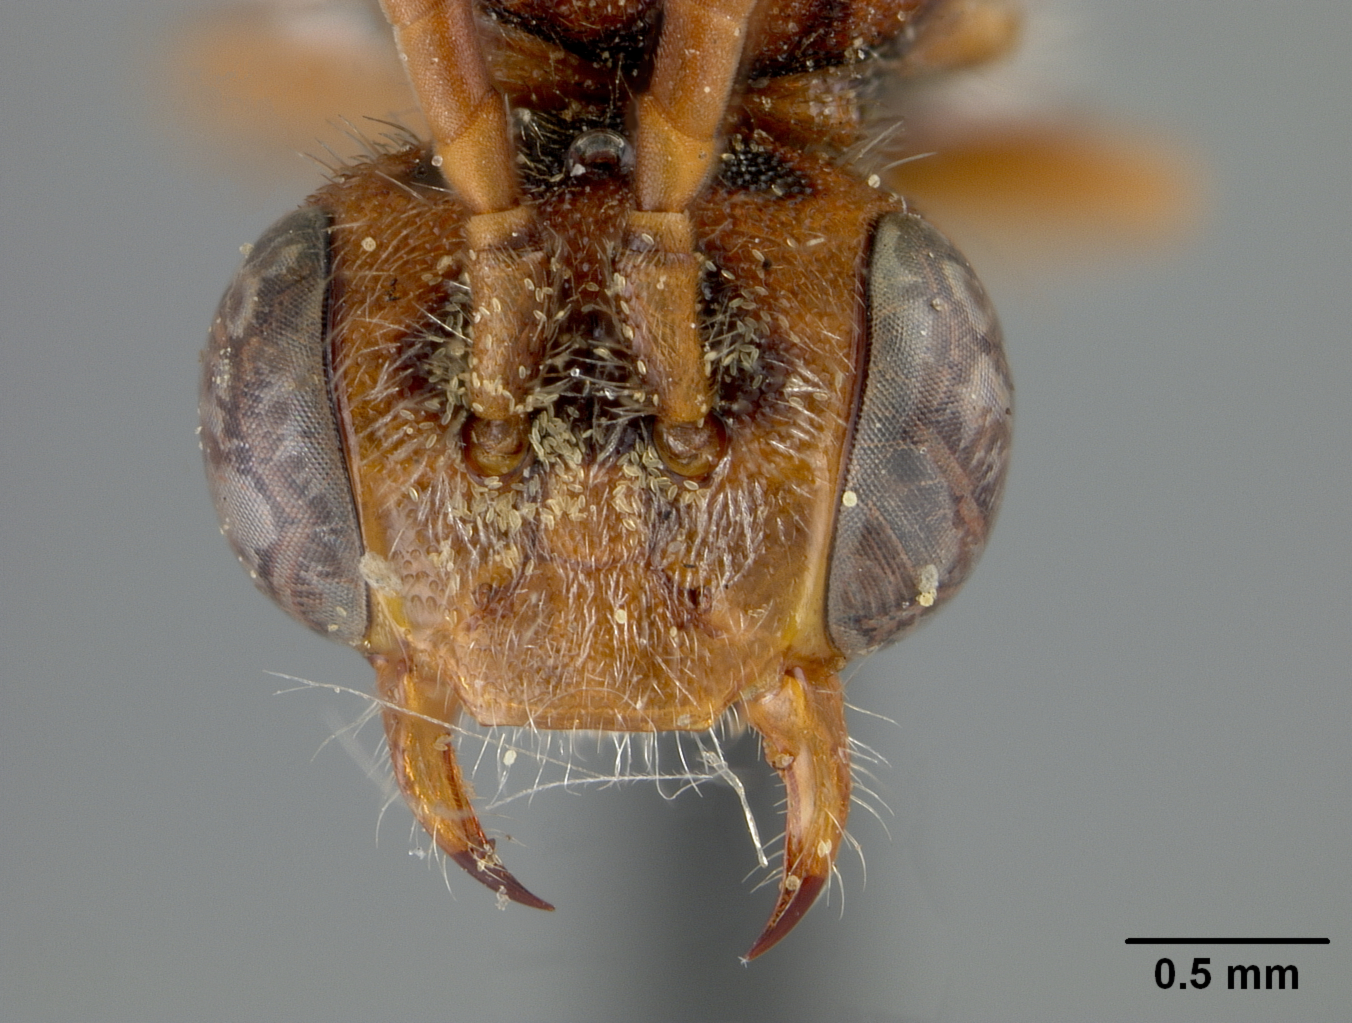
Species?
Nomada fontis
